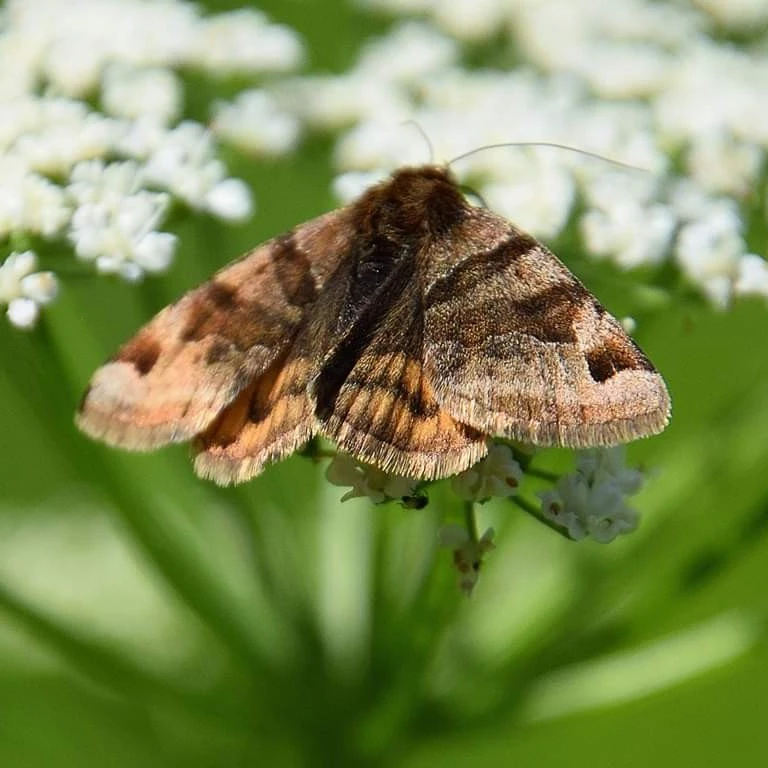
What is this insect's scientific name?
Euclidia glyphica
